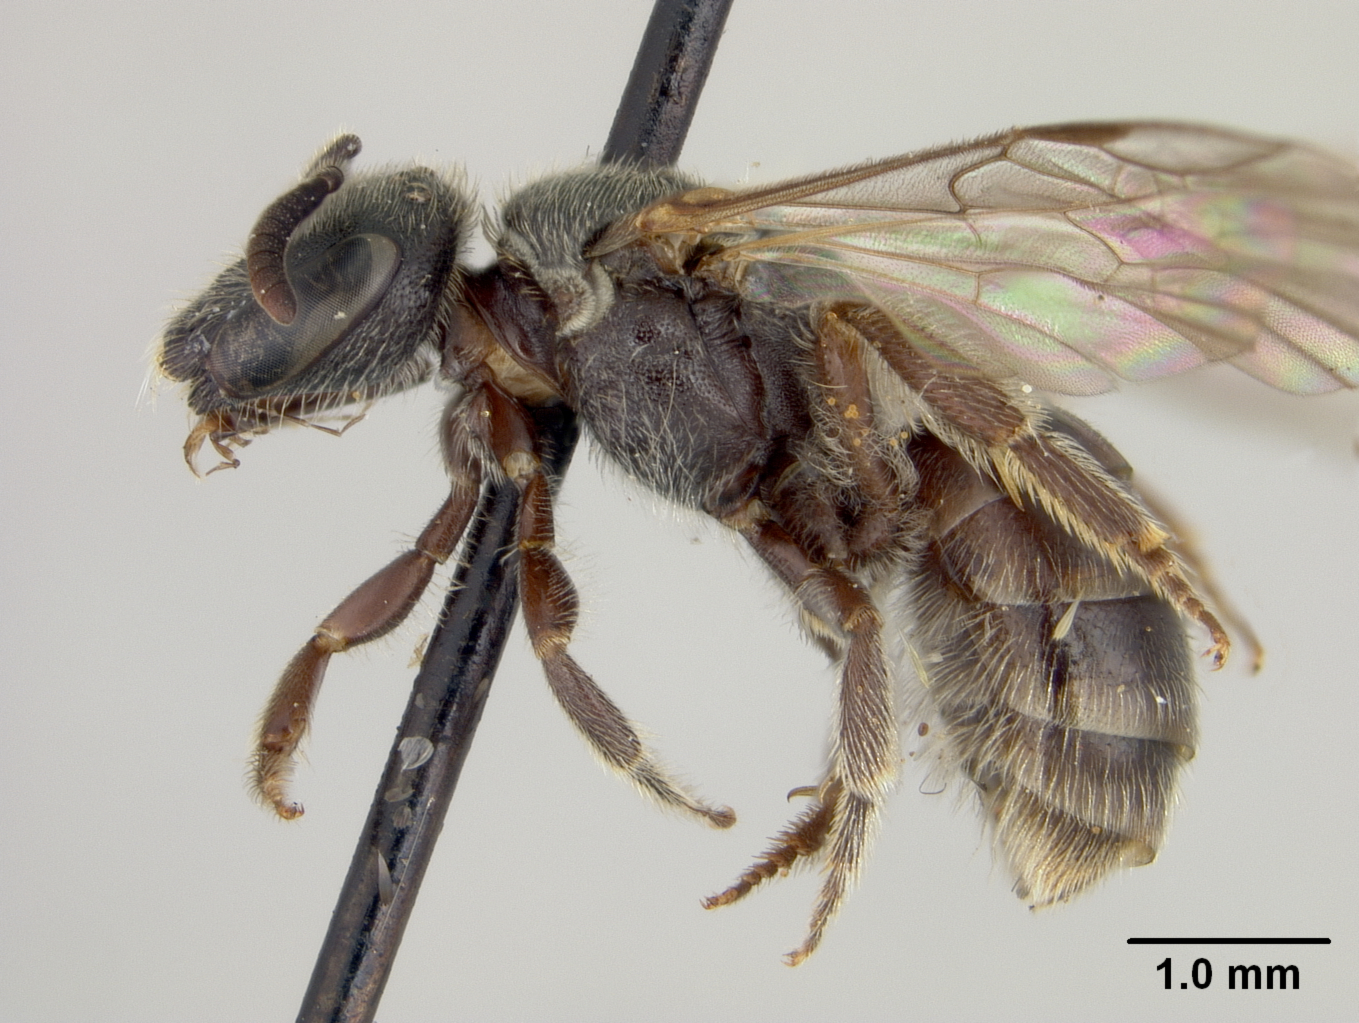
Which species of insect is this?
Halictus suprafulgens
